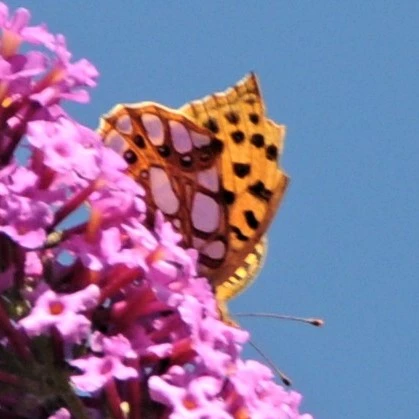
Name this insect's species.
Issoria lathonia
